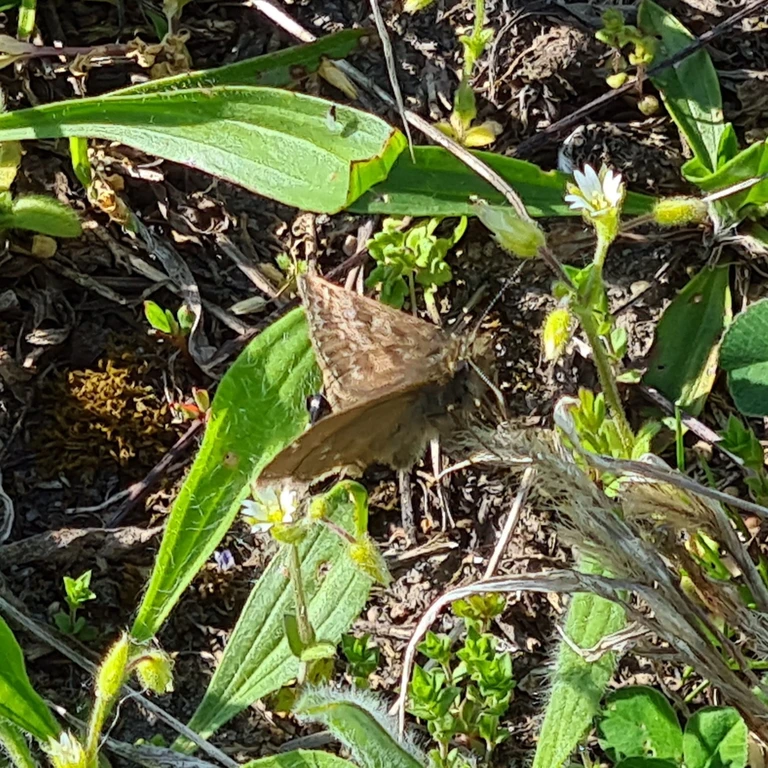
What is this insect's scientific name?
Erynnis tages
